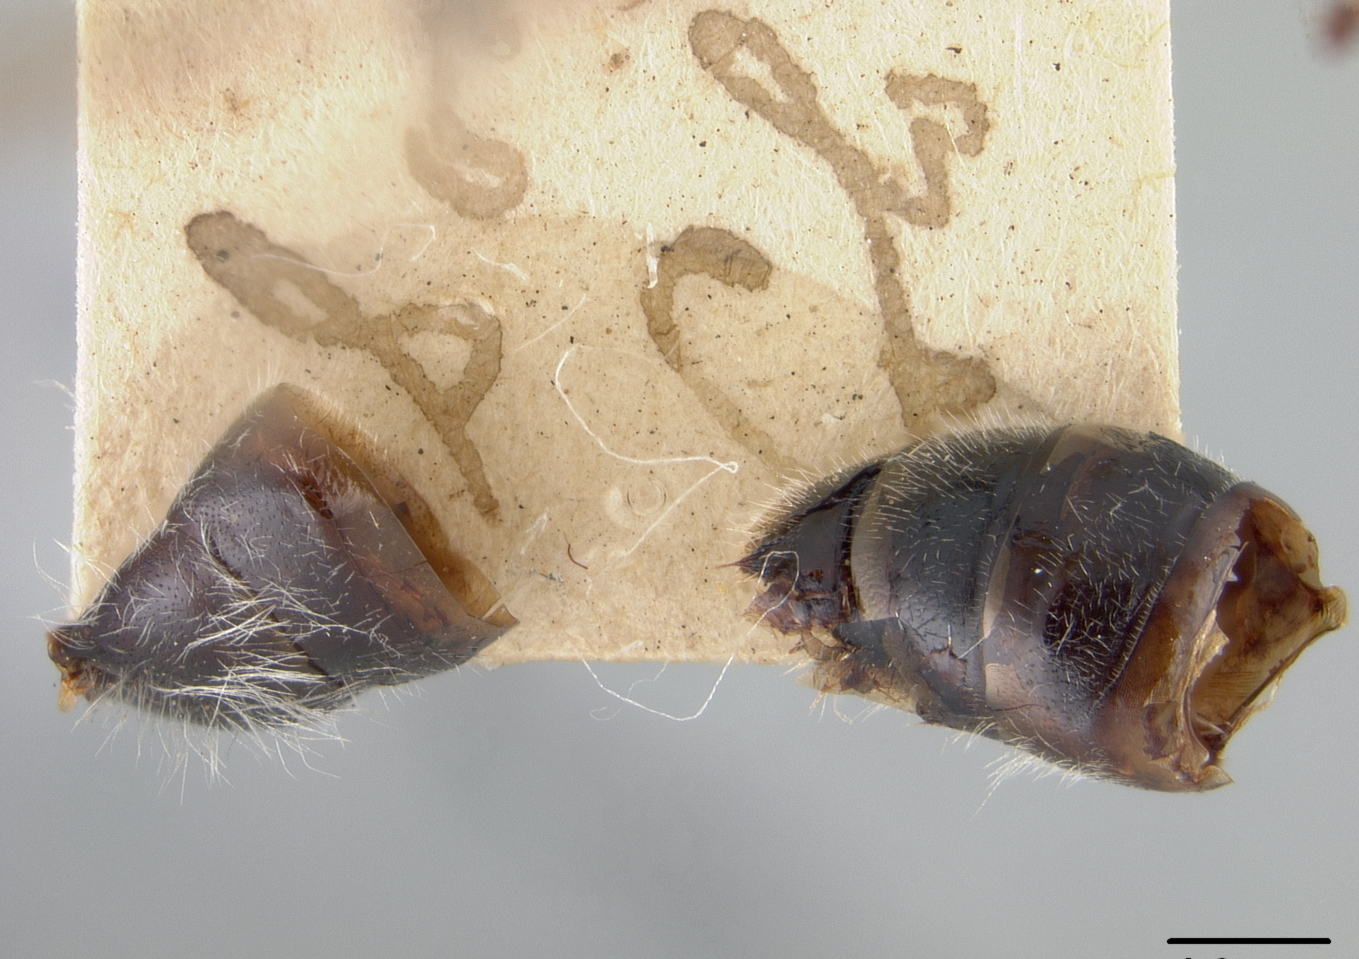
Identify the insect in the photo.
Andrena moesticolor
